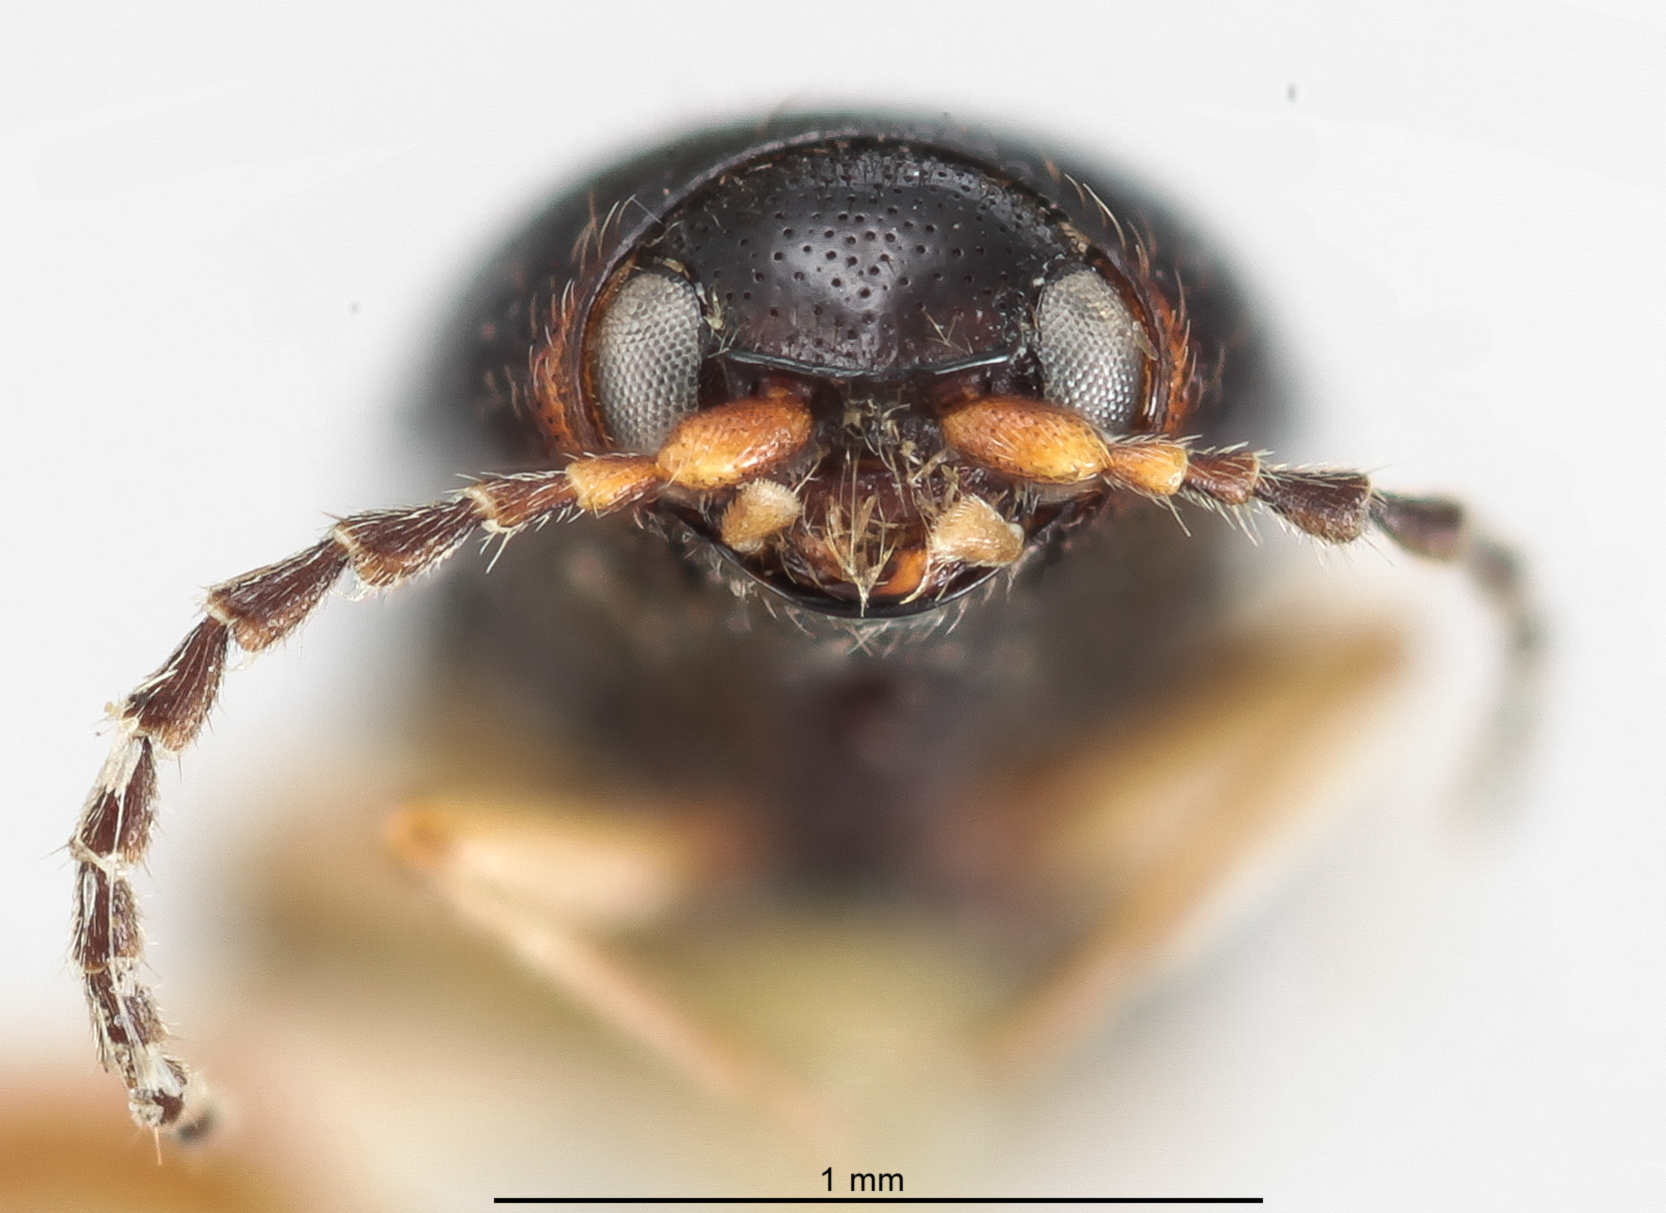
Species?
Cardiophorus decoratus
